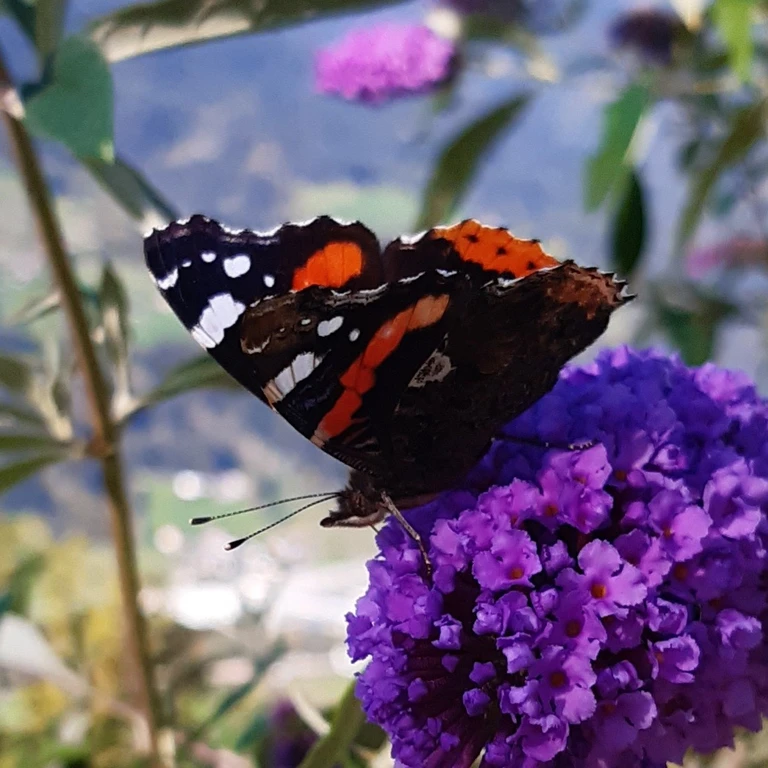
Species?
Vanessa atalanta
